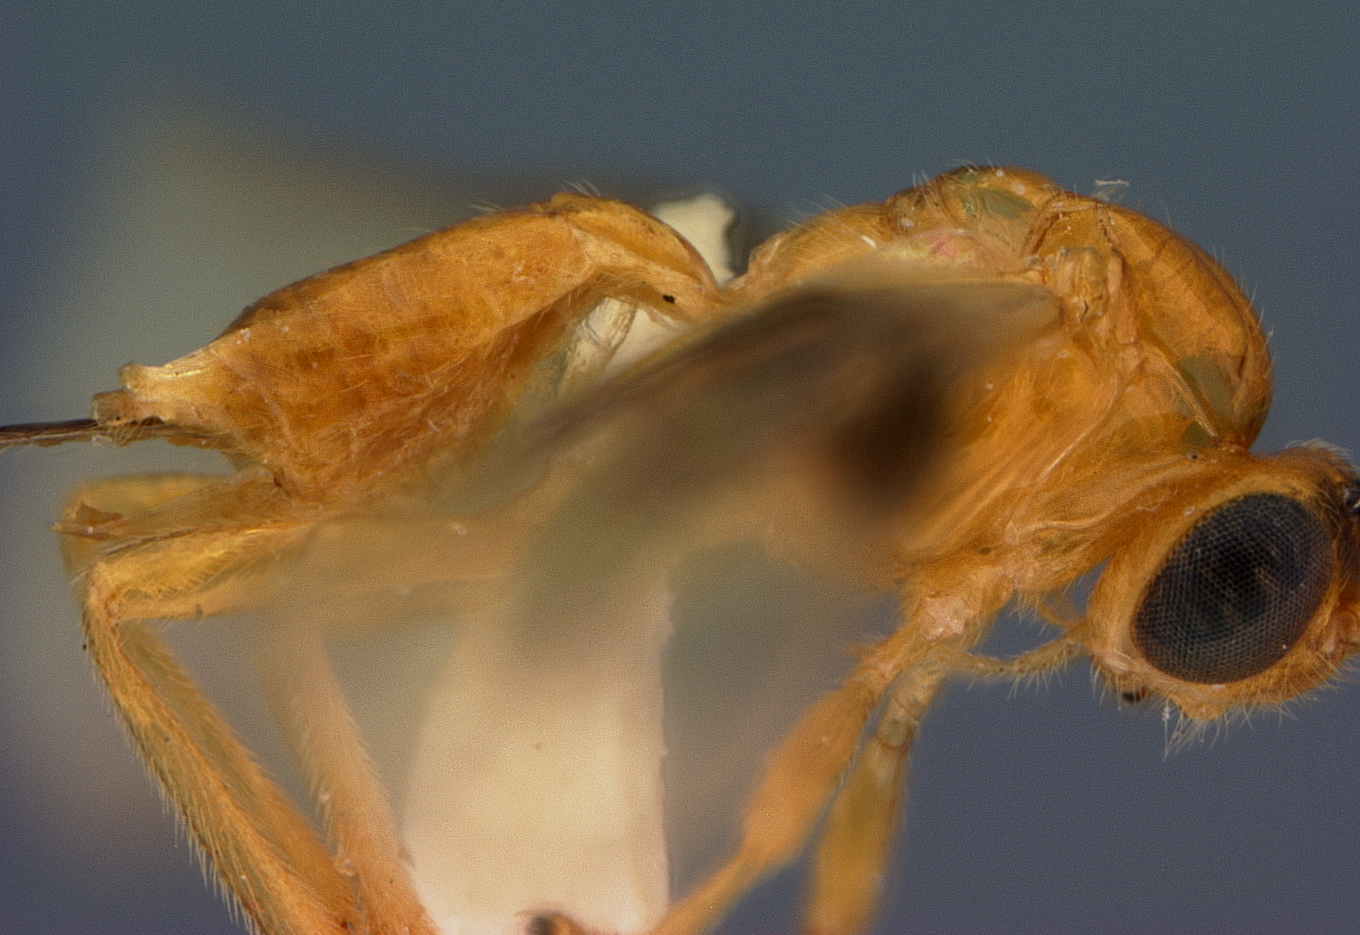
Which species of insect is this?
Austroopius muesebecki
